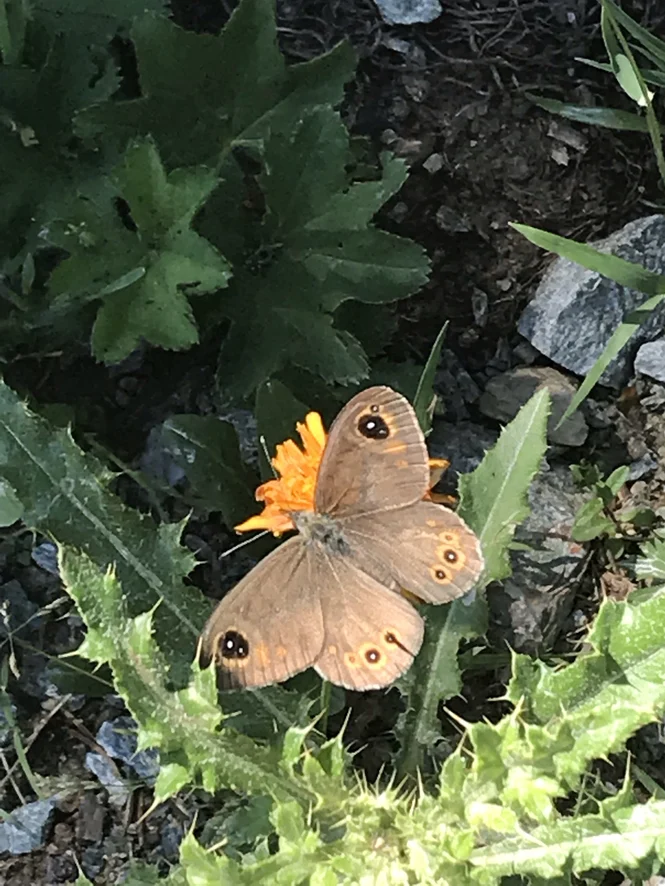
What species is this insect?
Lasiommata maera (also Pararge maera)
